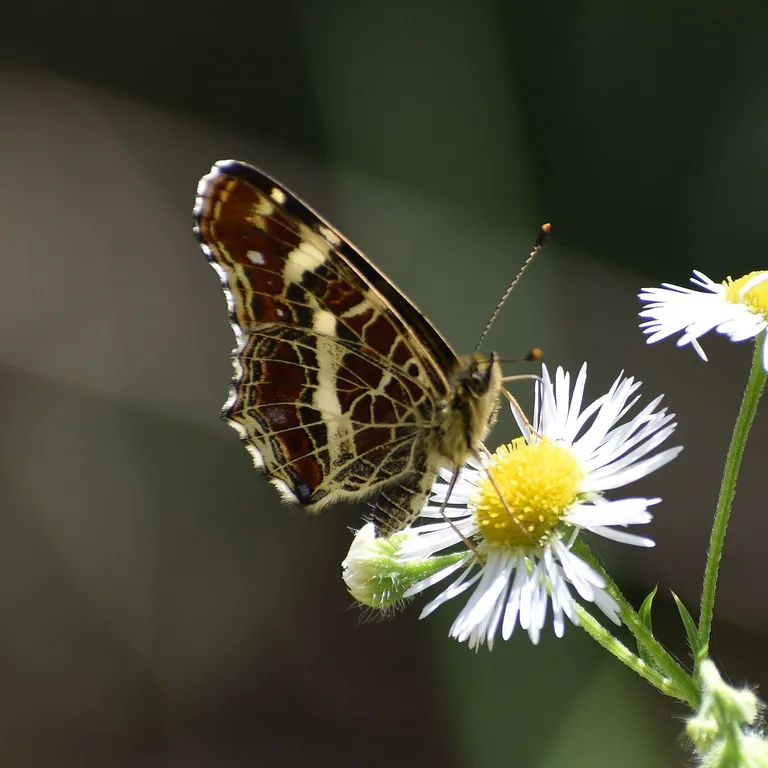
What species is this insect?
Araschnia levana
